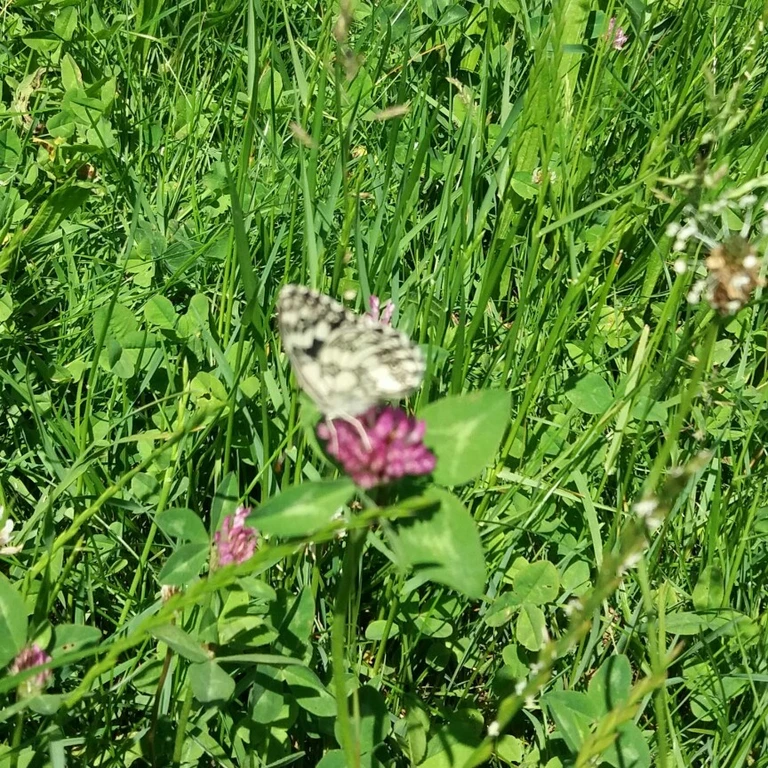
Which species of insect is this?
Melanargia galathea
